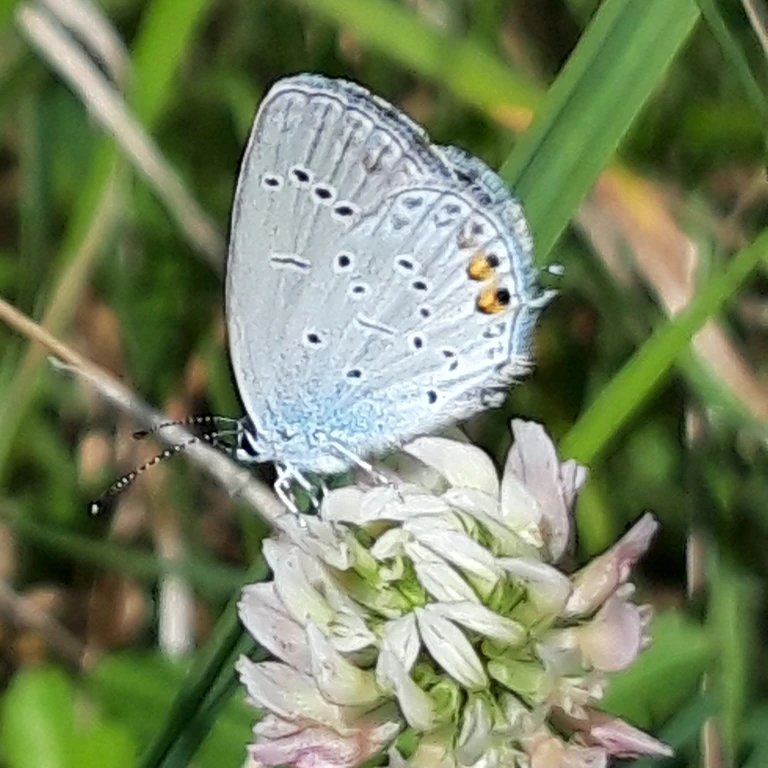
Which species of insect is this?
Cupido argiades (also Elkalyce argiades)
